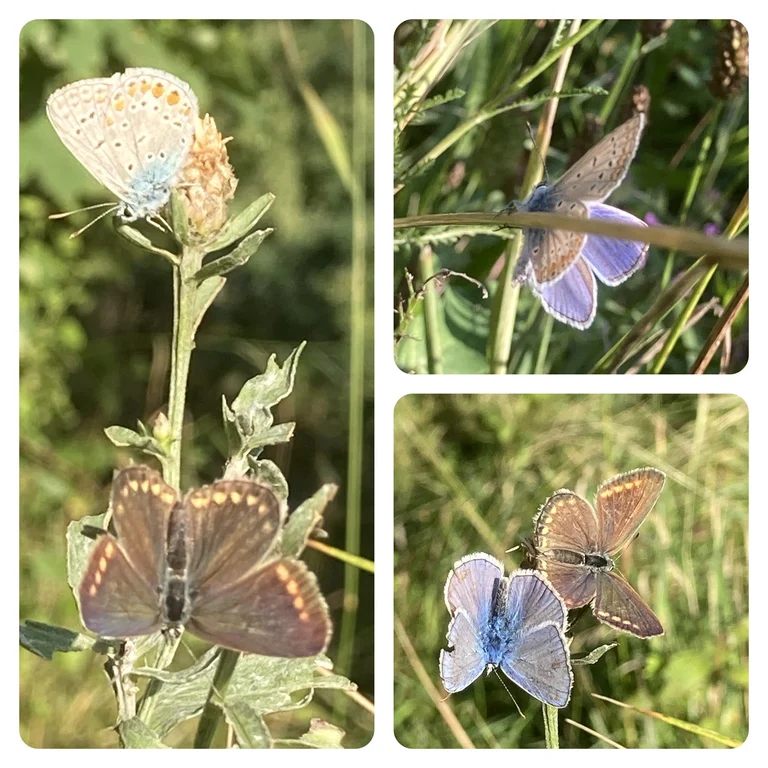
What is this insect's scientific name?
Polyommatus icarus
